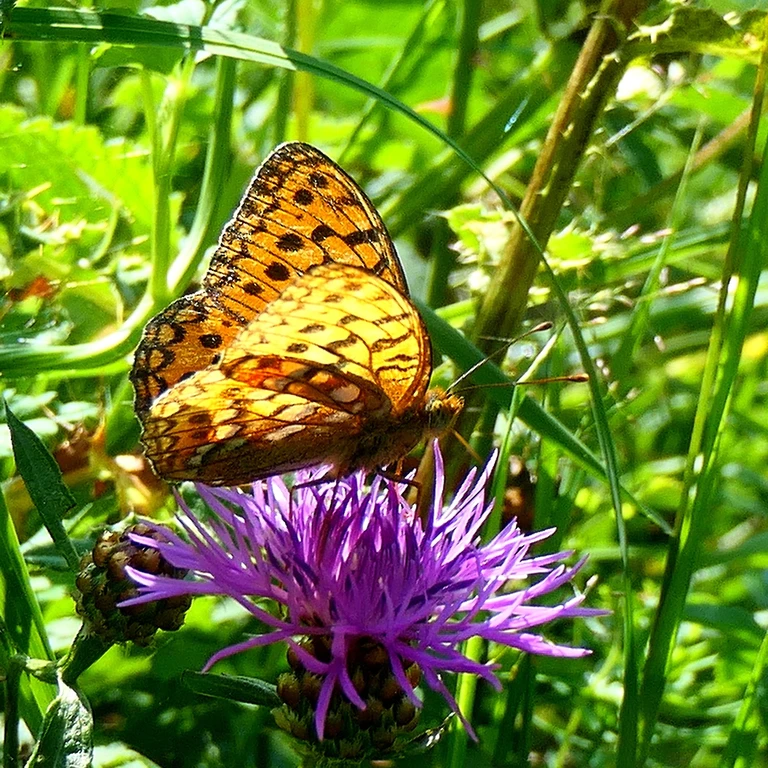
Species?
Fabriciana adippe
